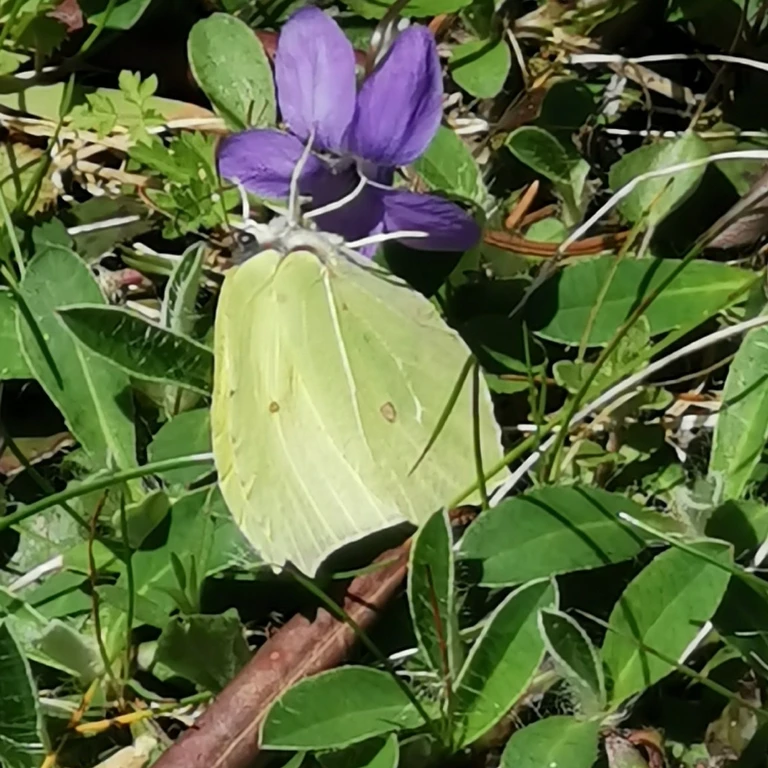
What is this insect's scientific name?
Gonepteryx rhamni
